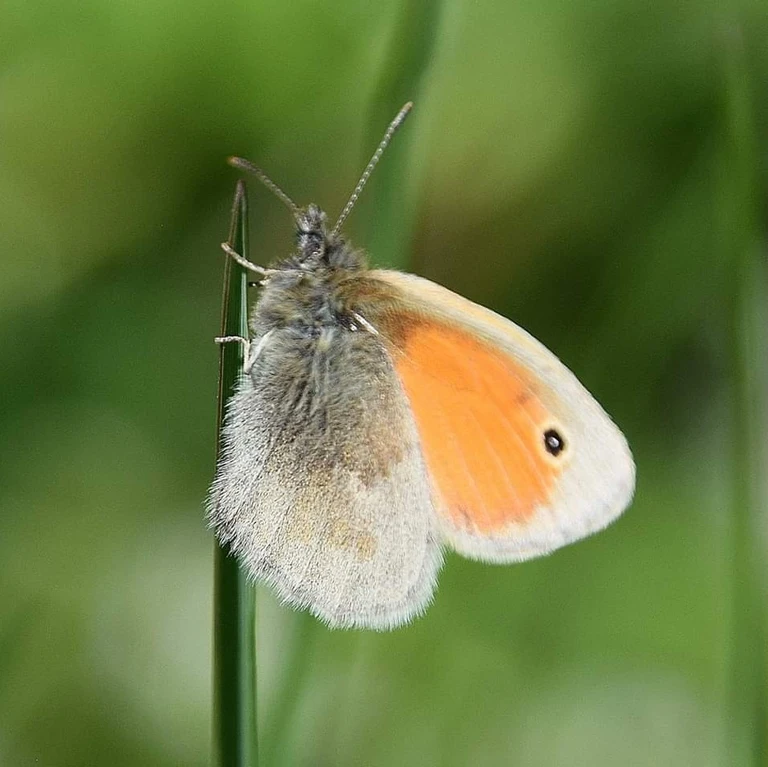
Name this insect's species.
Coenonympha pamphilus
